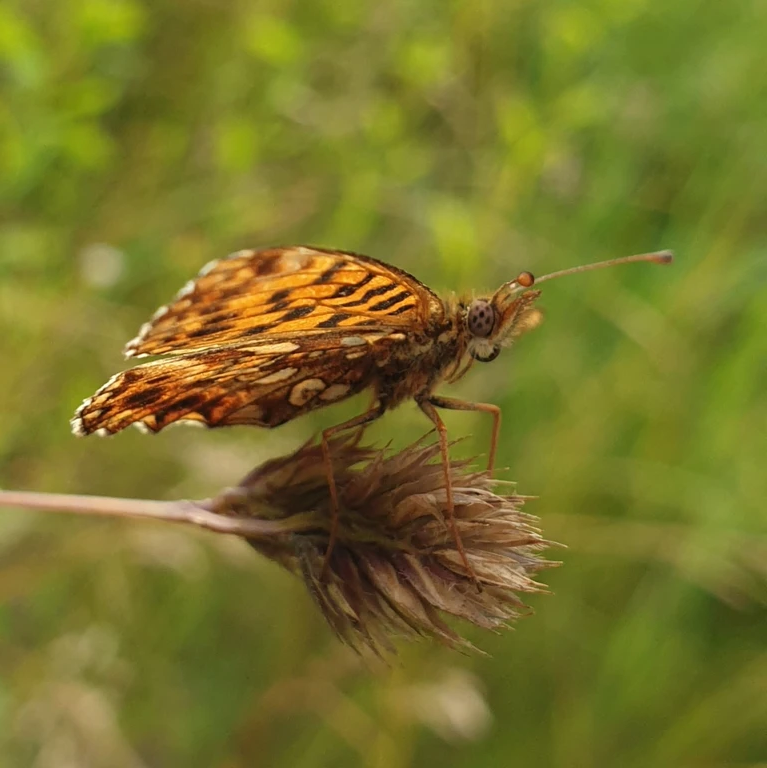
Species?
Boloria dia
